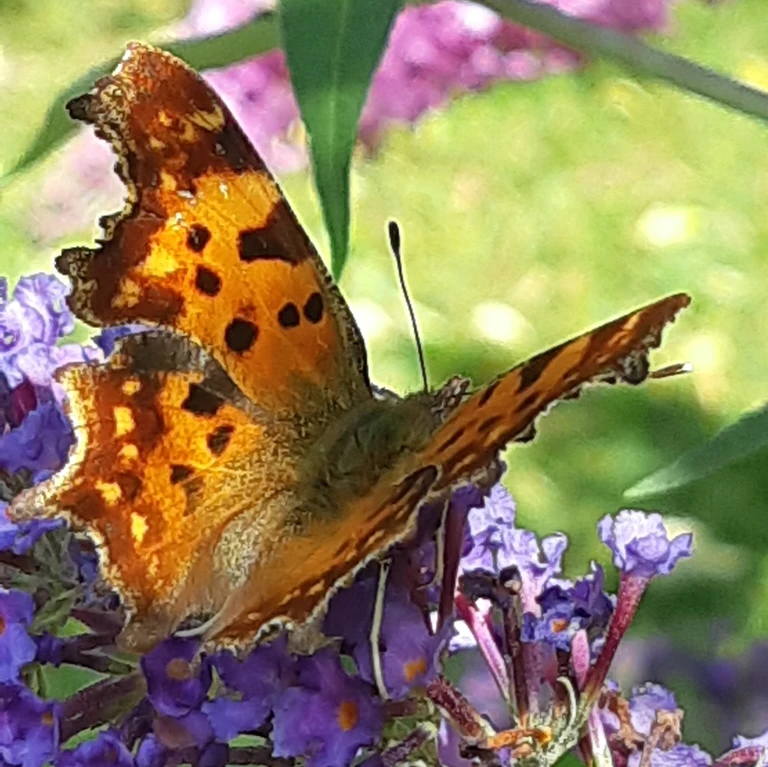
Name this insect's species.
Polygonia c-album
